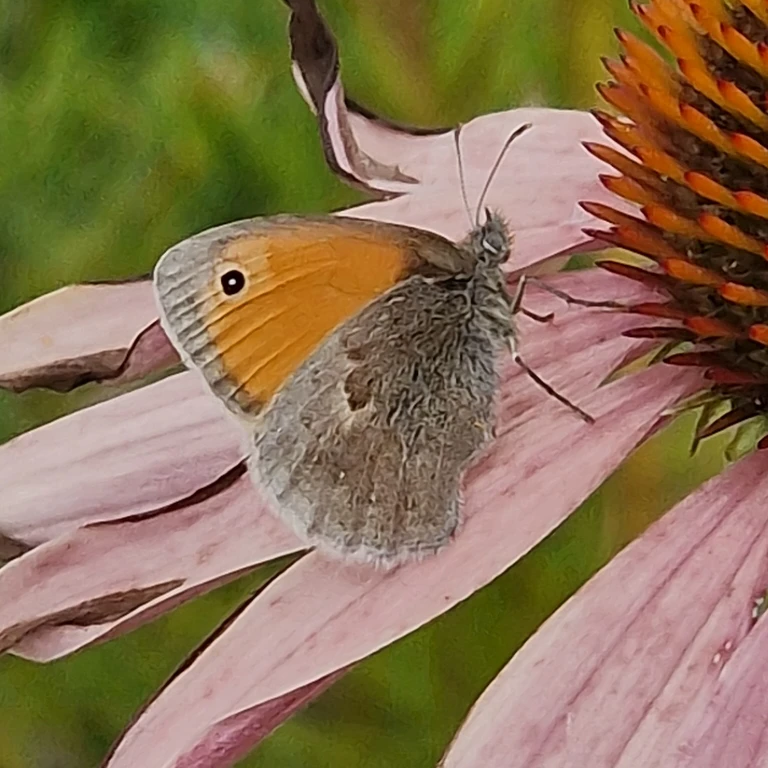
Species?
Coenonympha pamphilus
